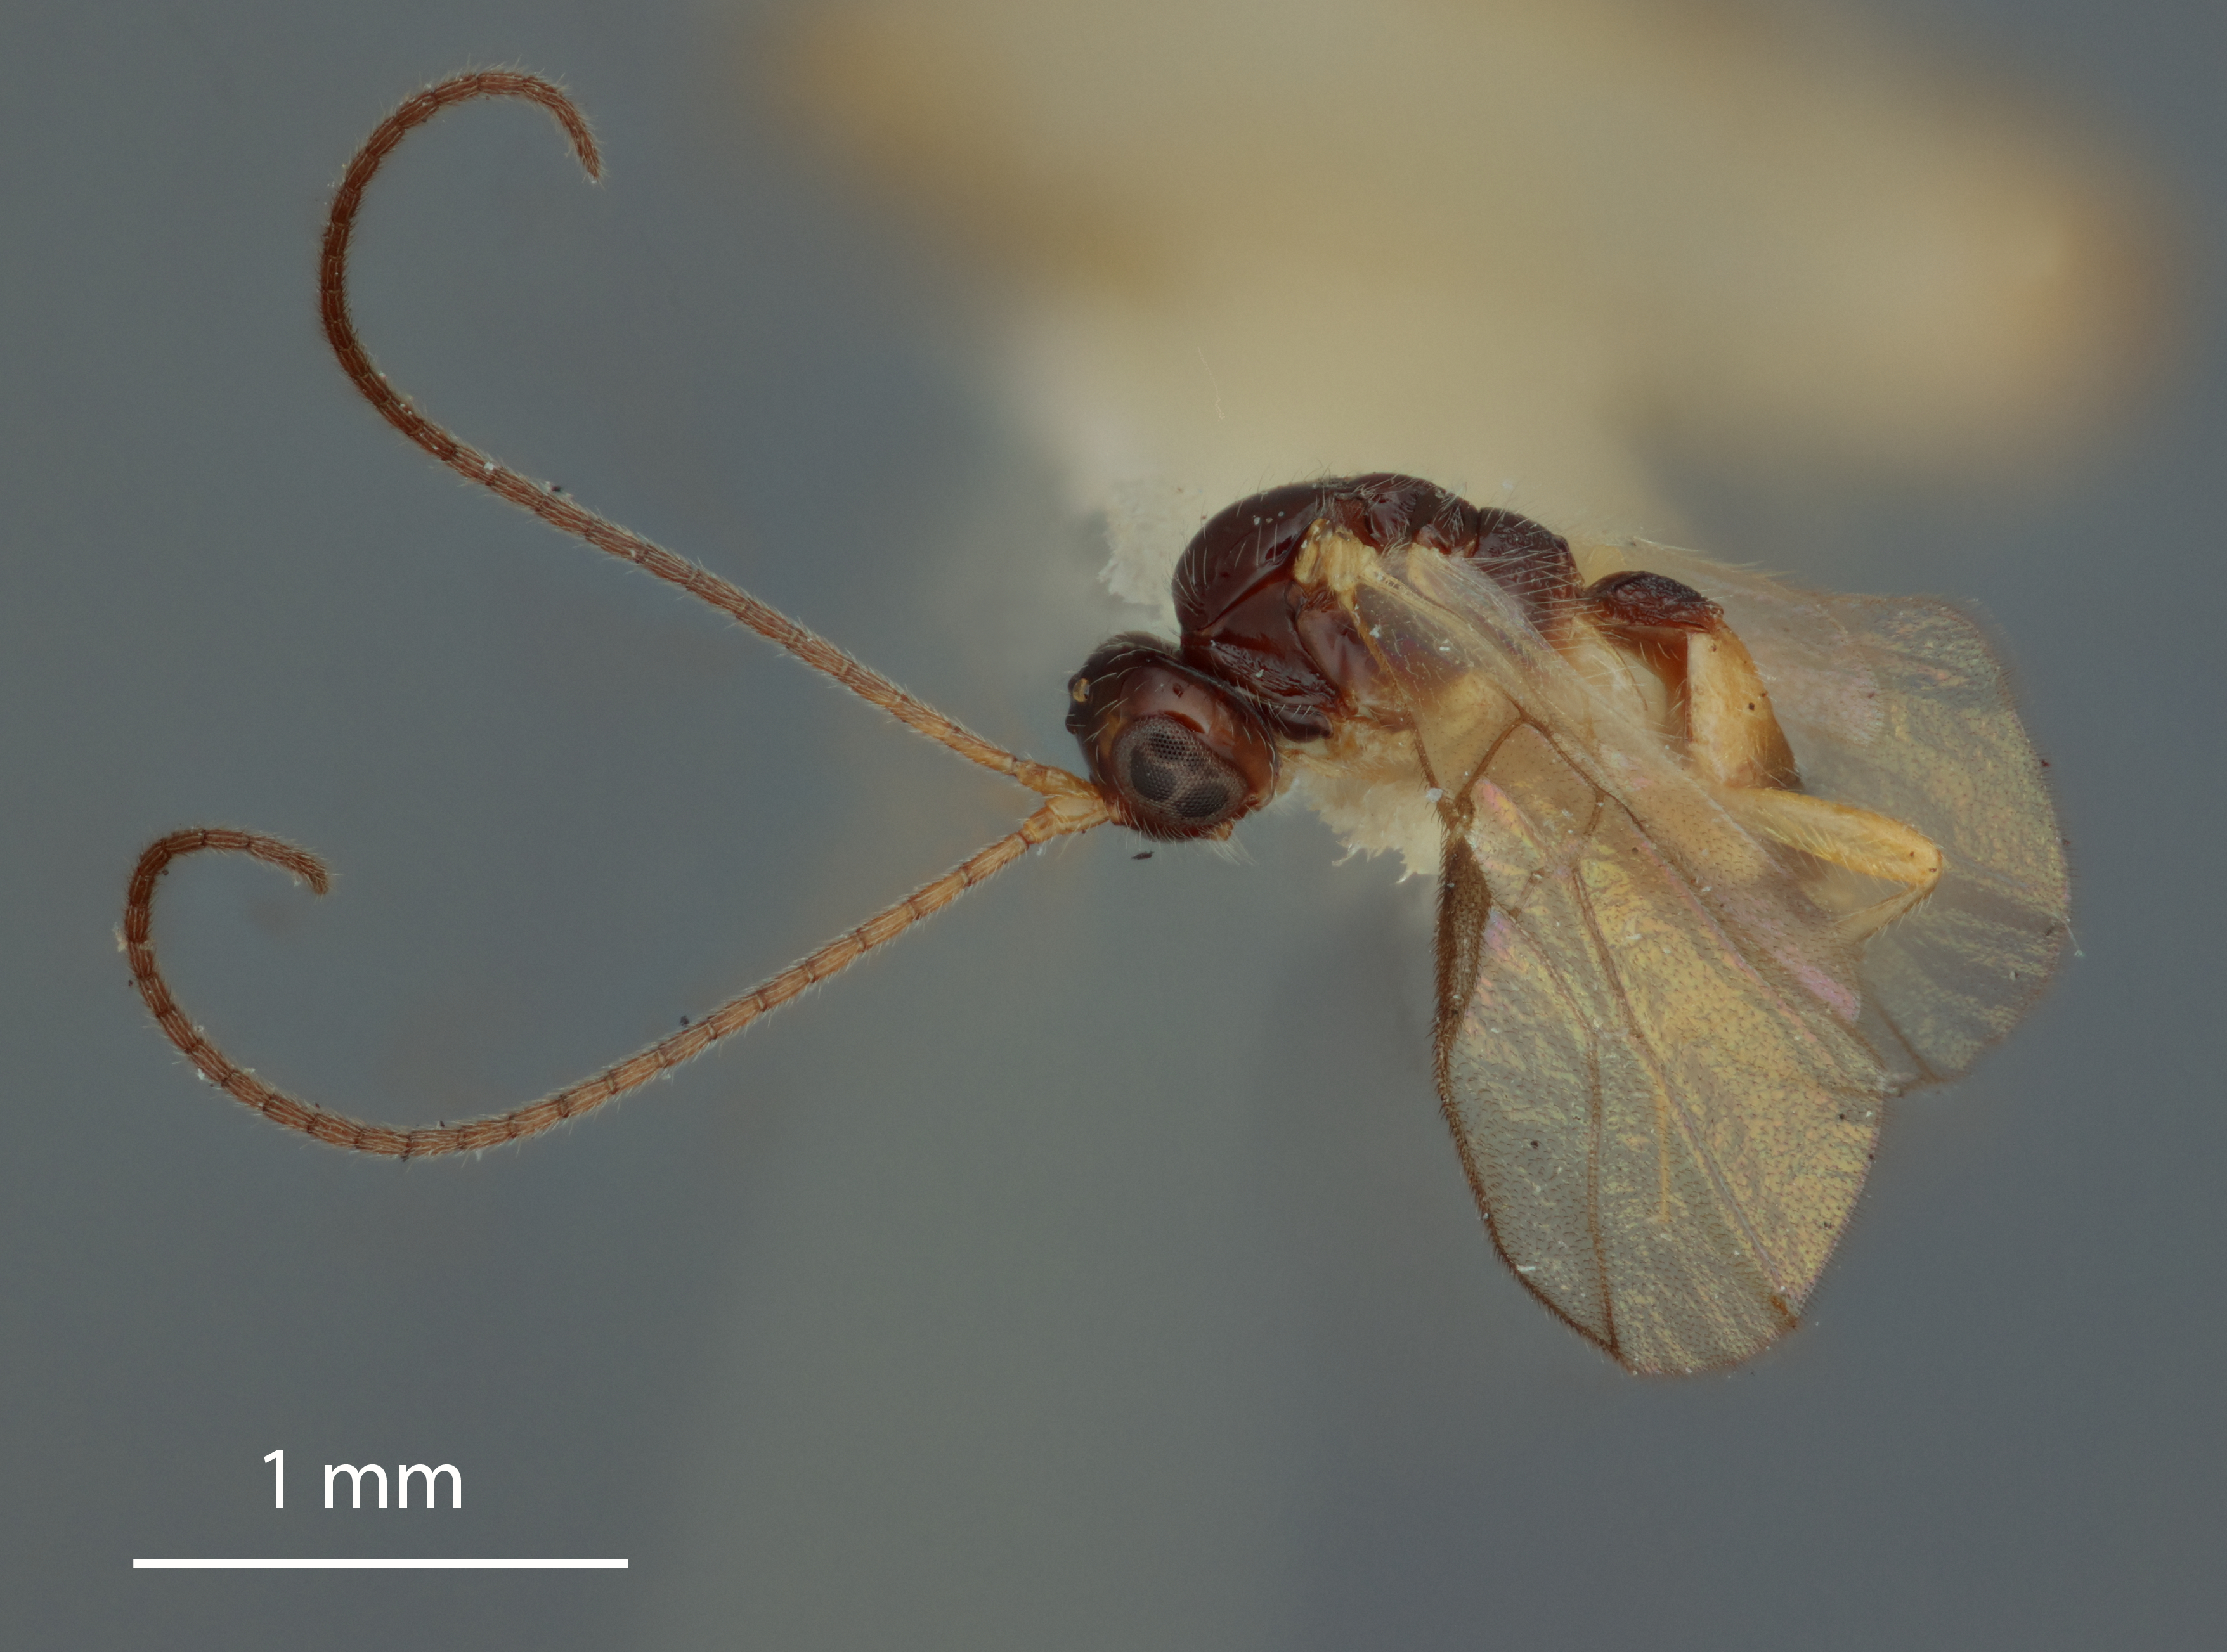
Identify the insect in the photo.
Opius virentis
